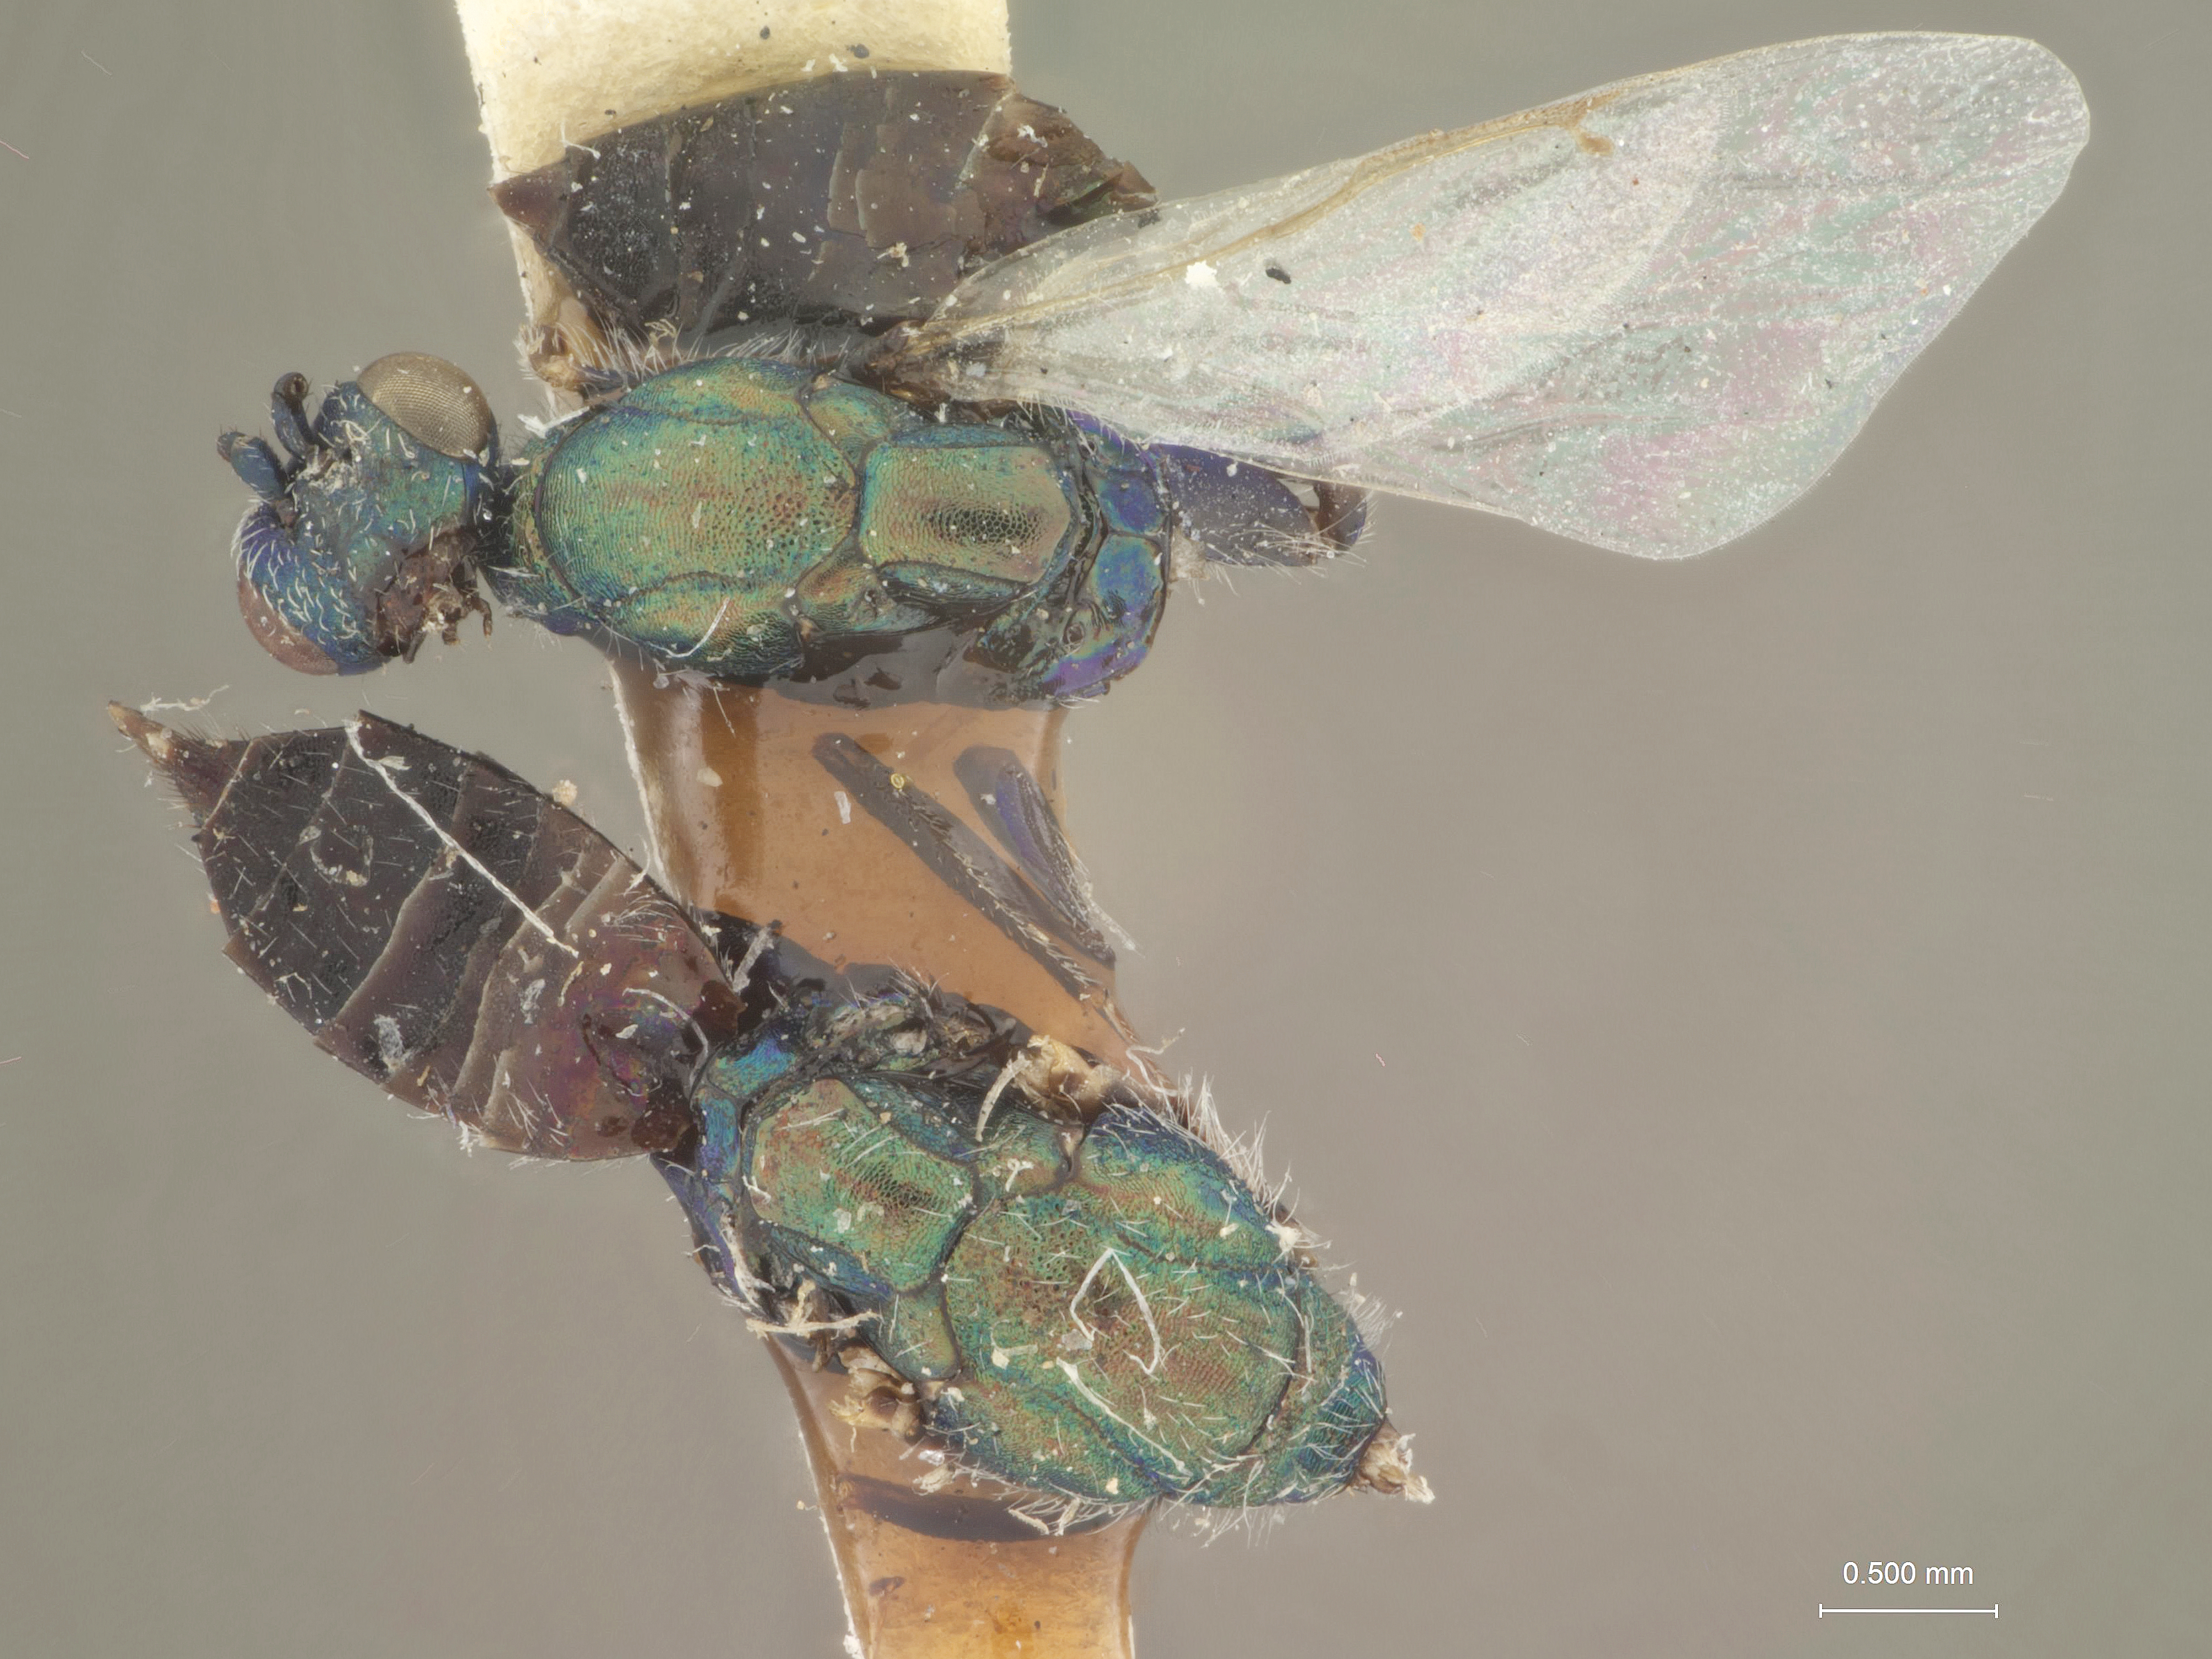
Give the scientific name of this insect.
Cremnoeulophus giganteus
